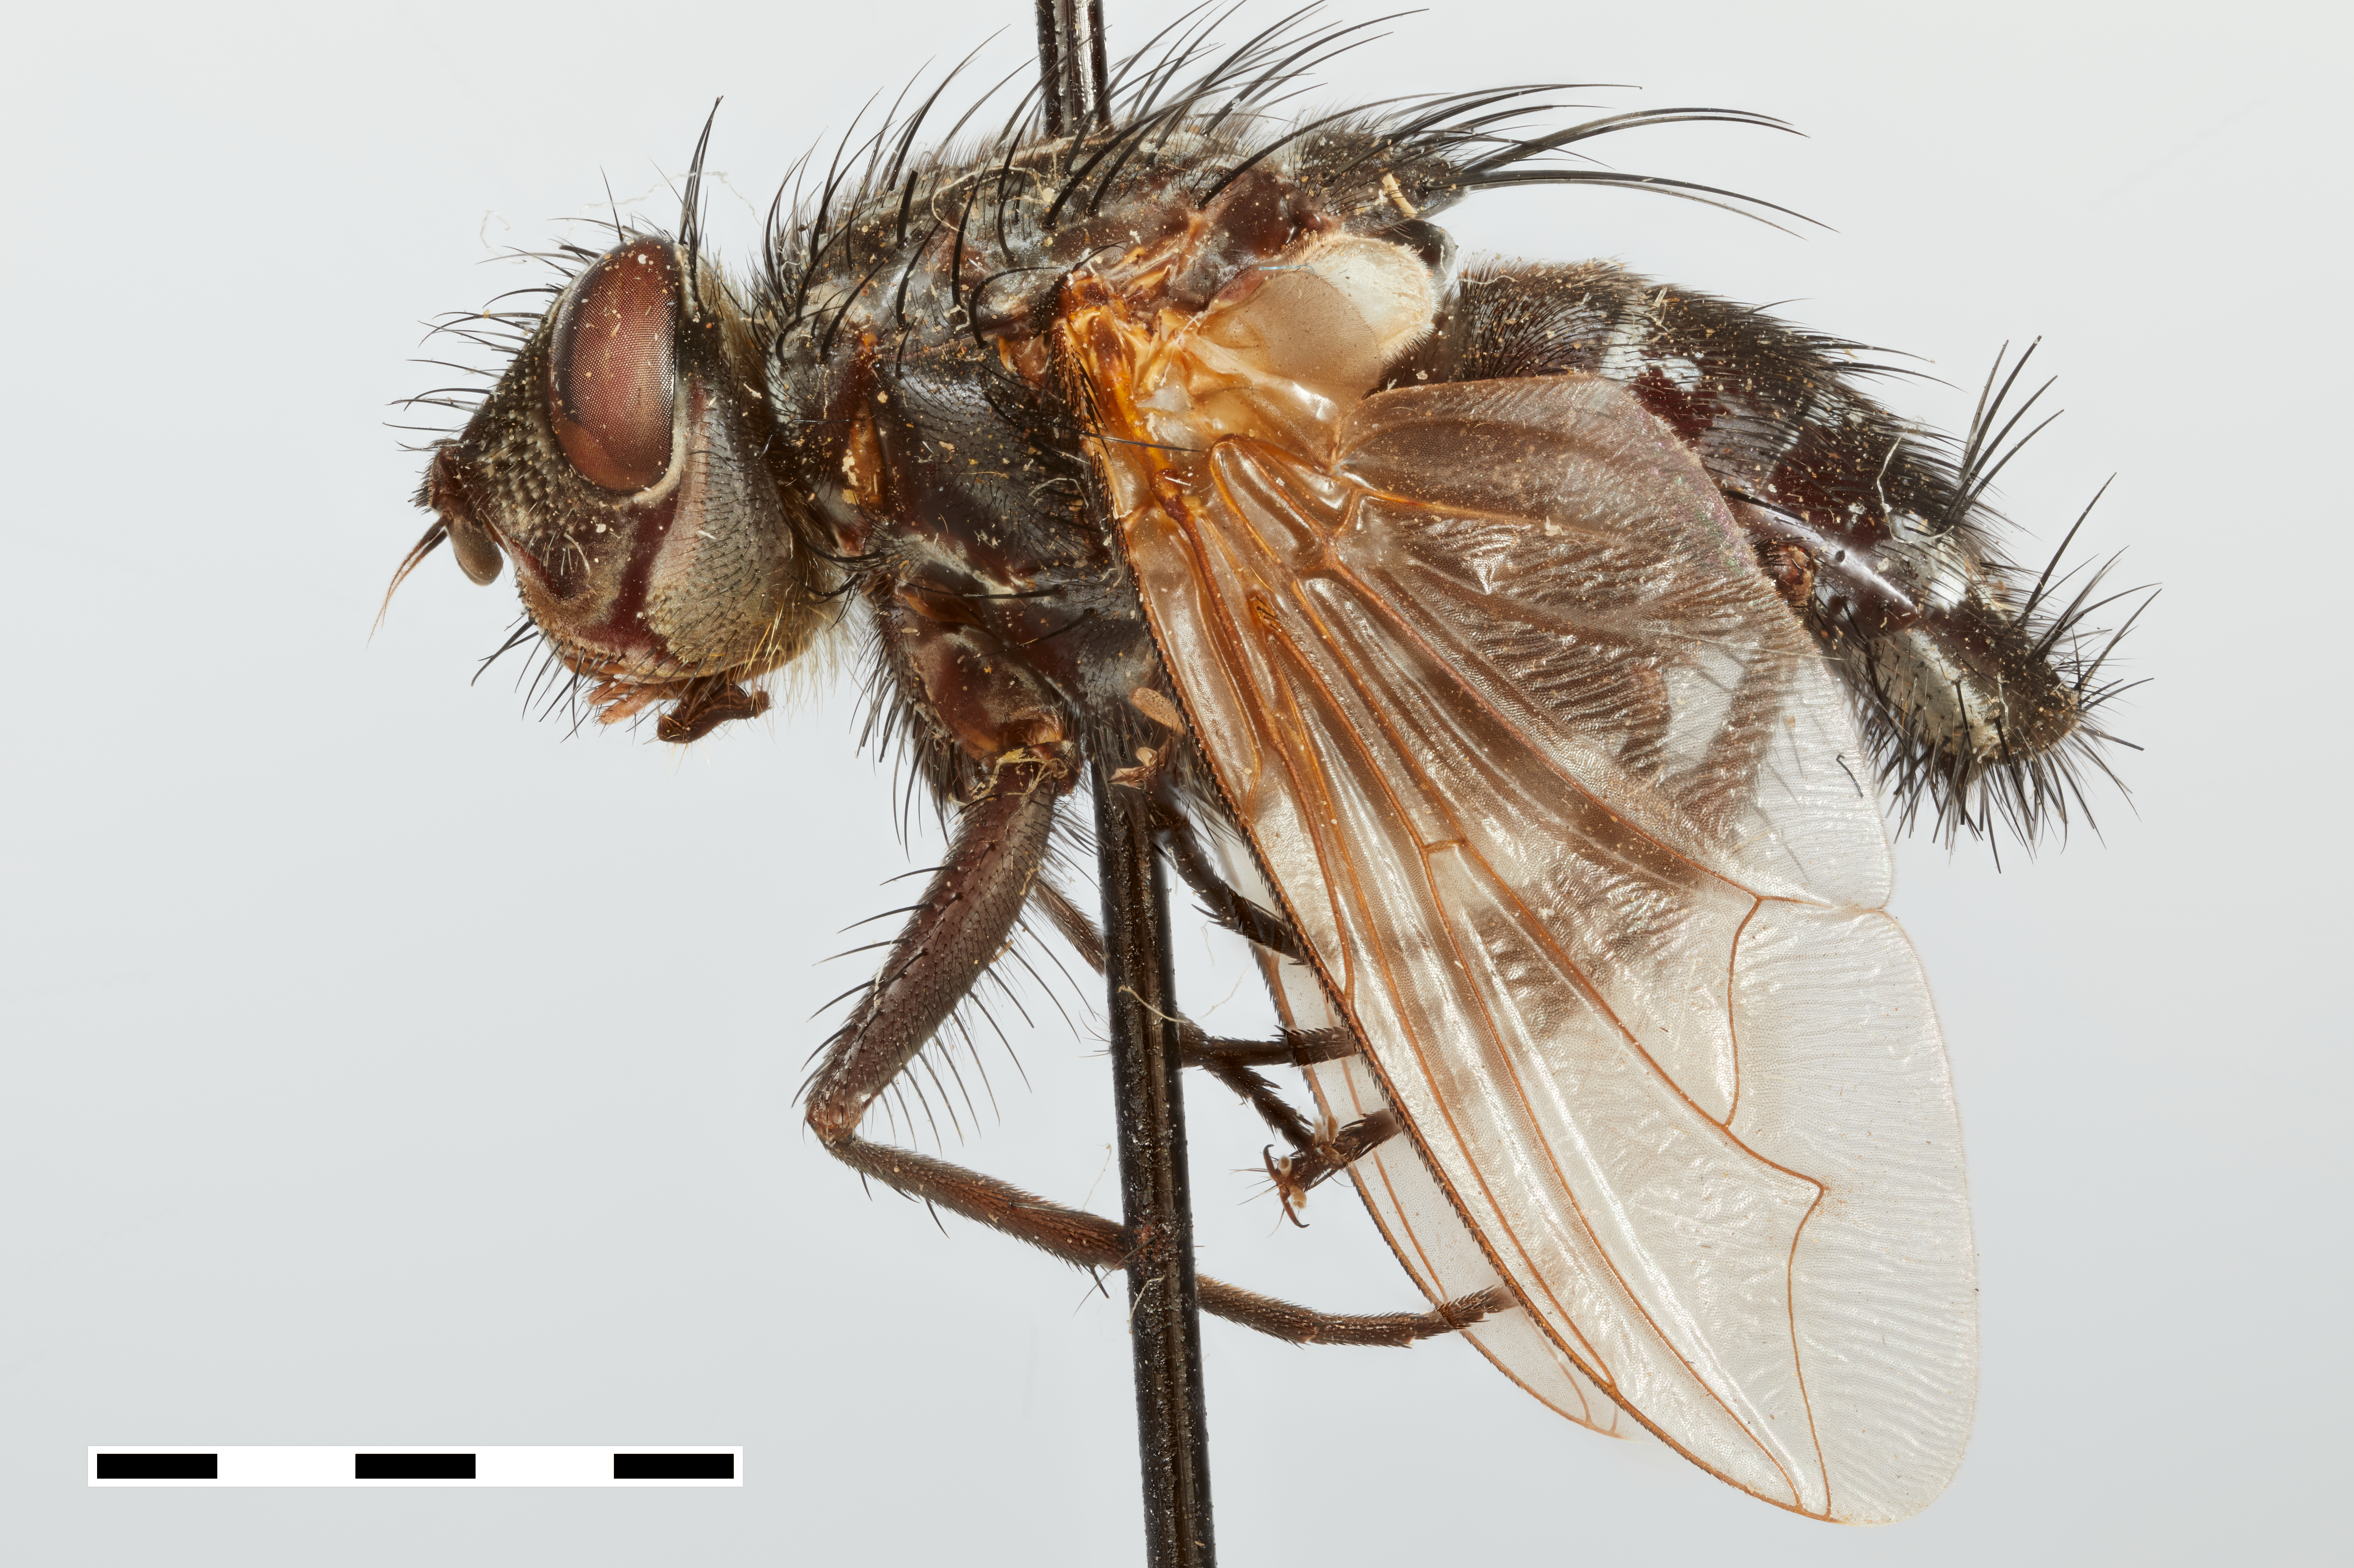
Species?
Morphodexia facialis
